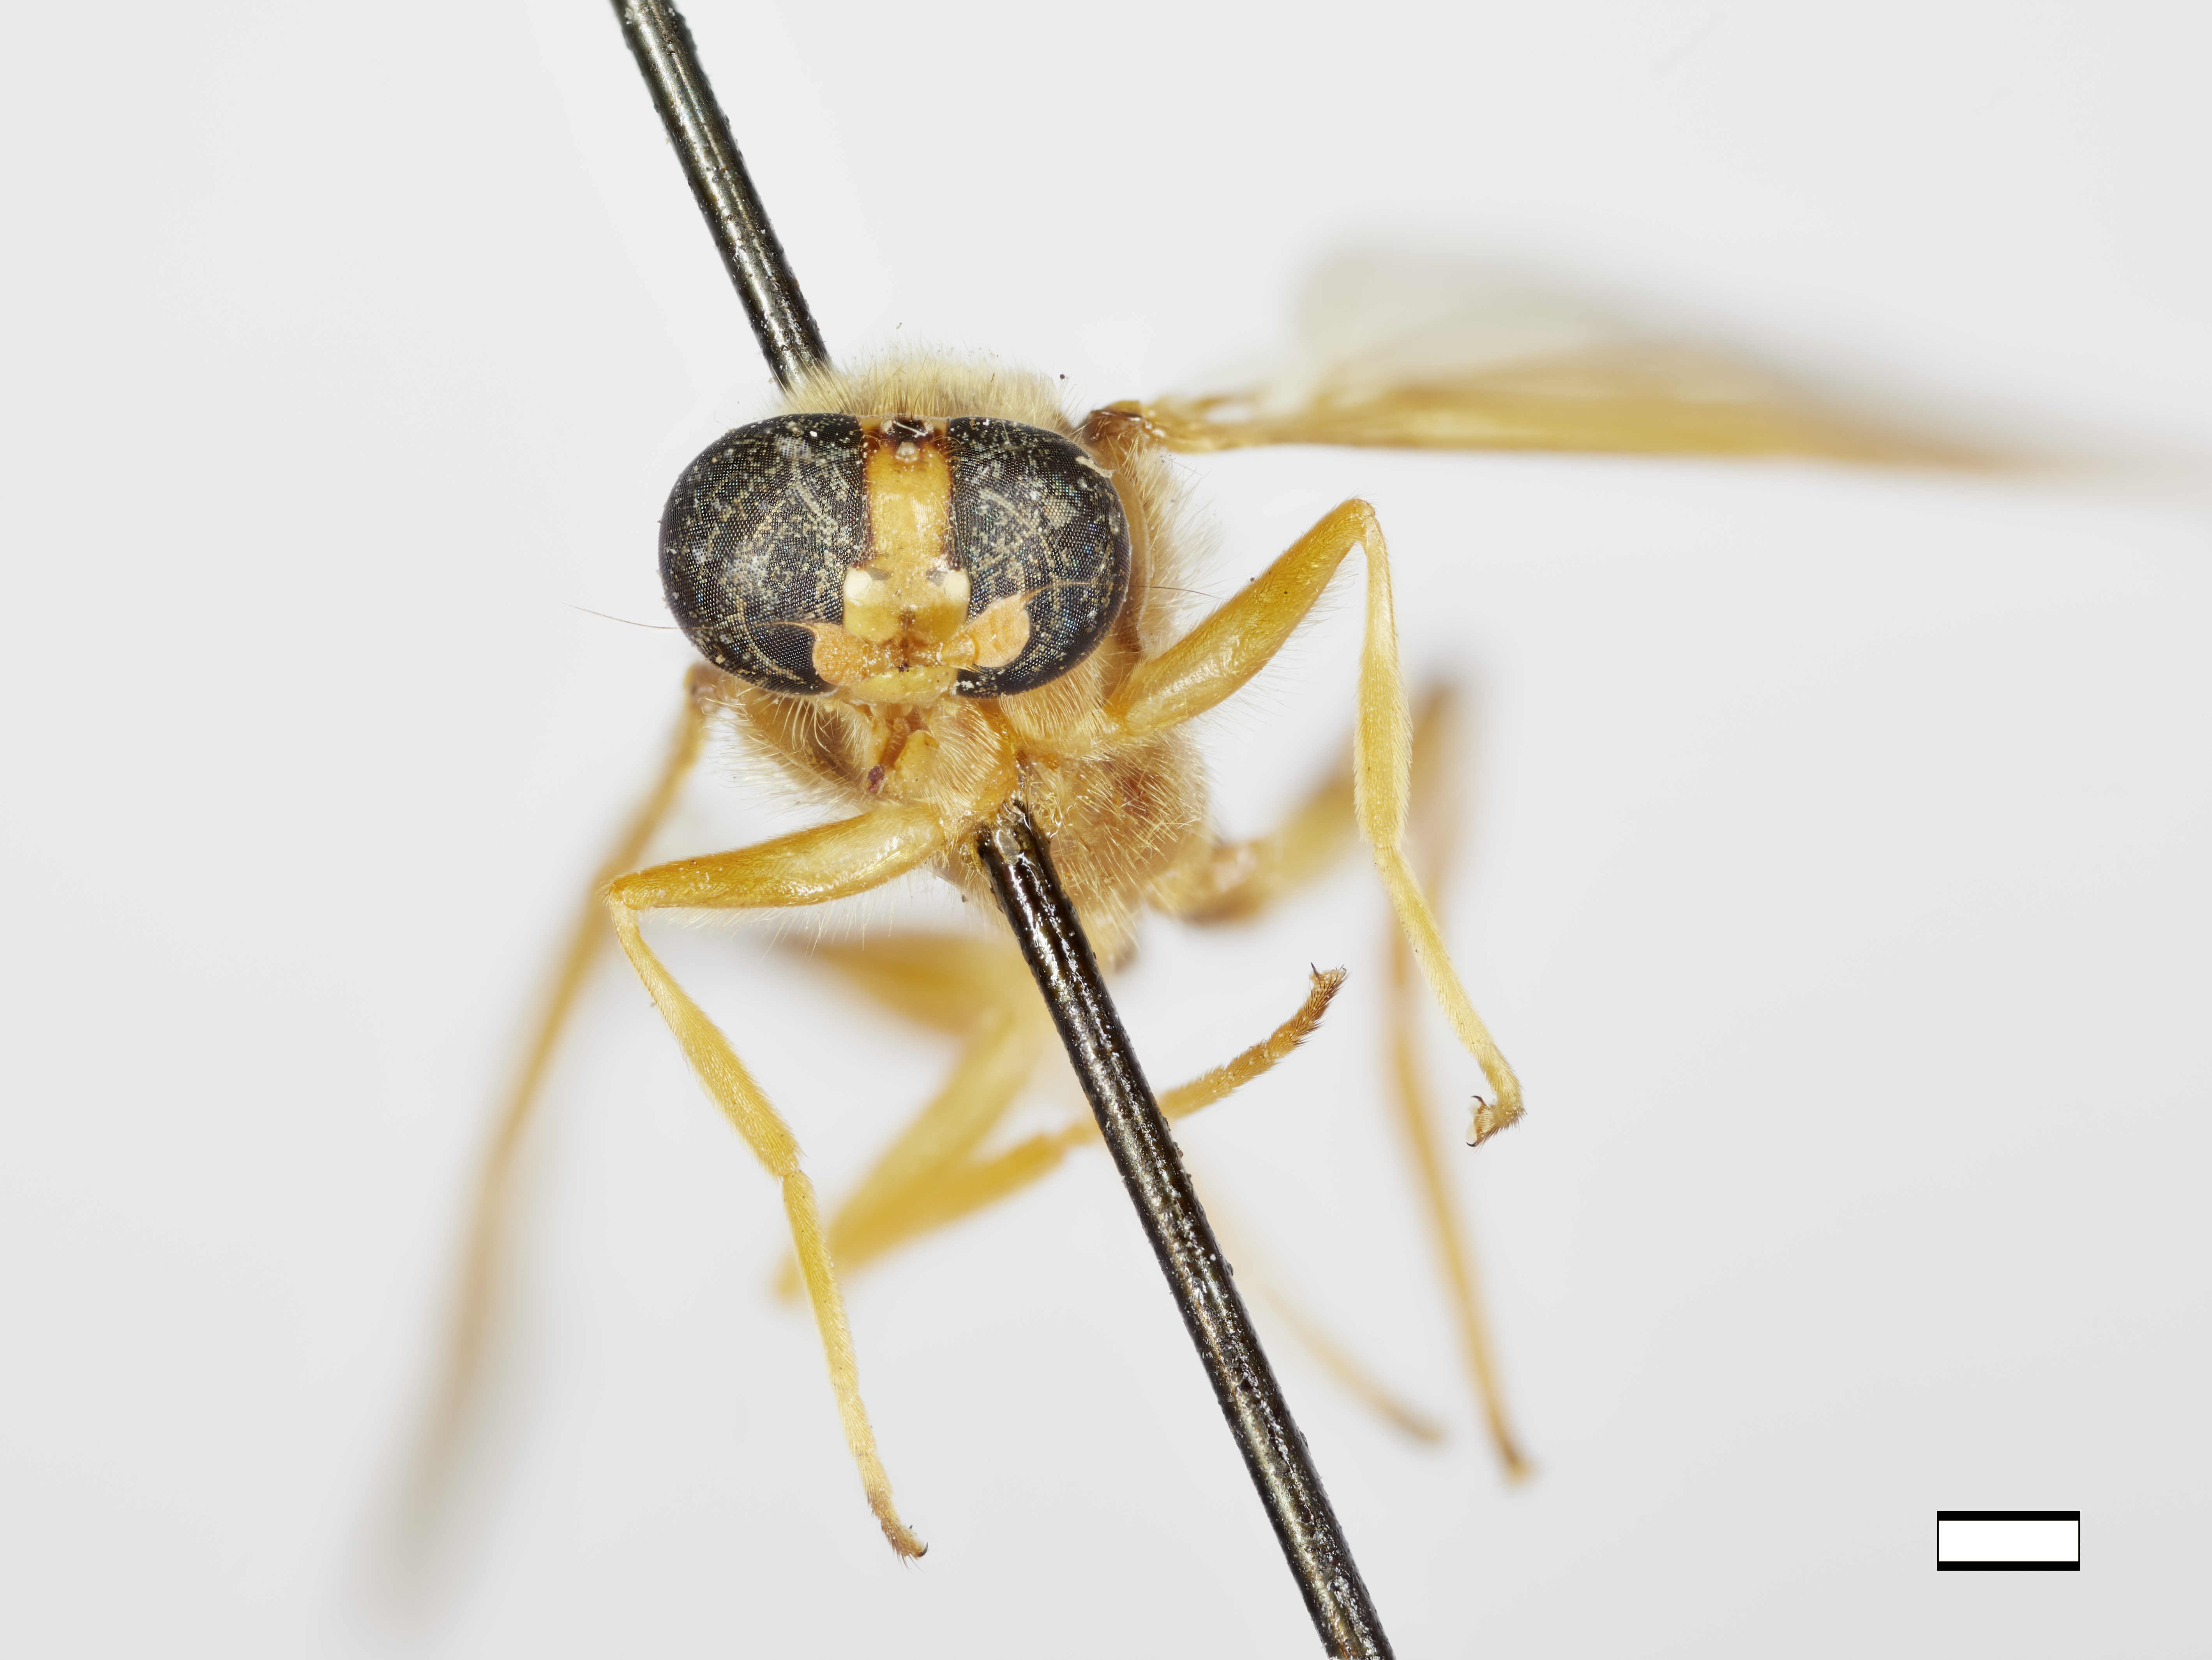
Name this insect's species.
Merosargus robustus
